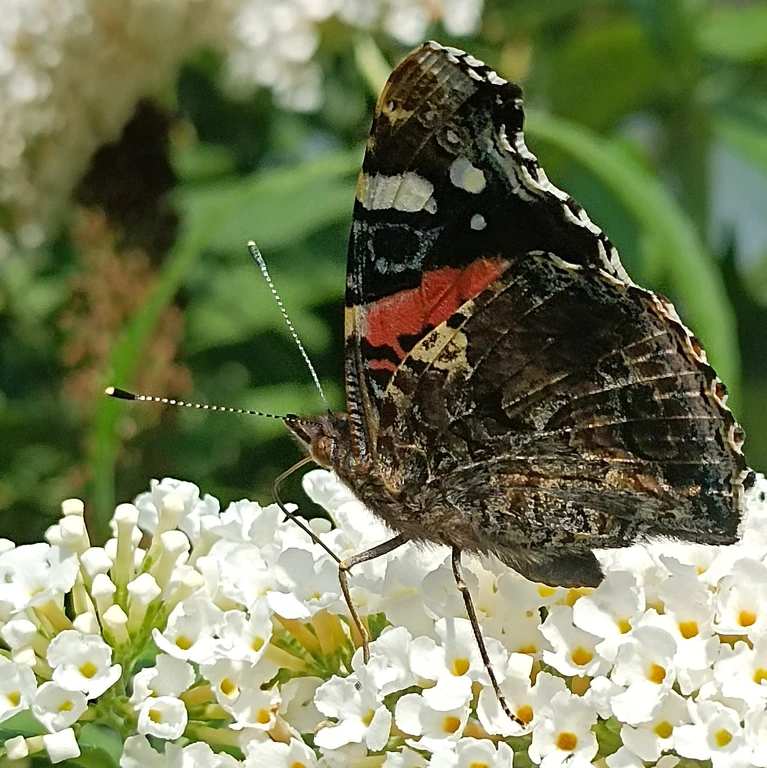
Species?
Vanessa atalanta
